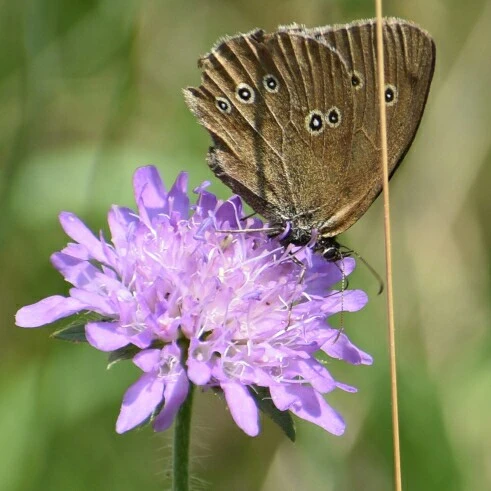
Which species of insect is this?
Aphantopus hyperantus
